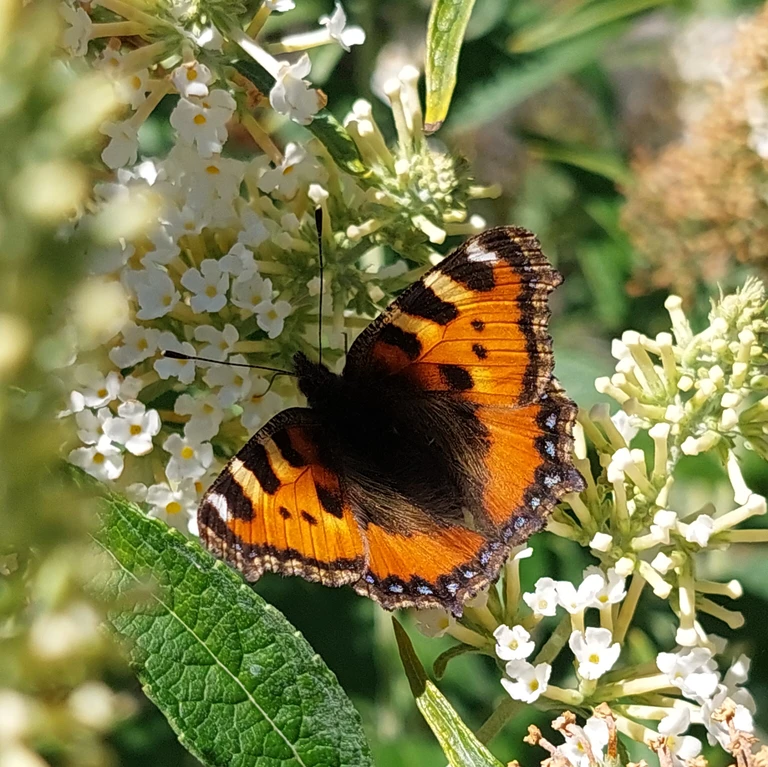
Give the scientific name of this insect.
Aglais urticae
